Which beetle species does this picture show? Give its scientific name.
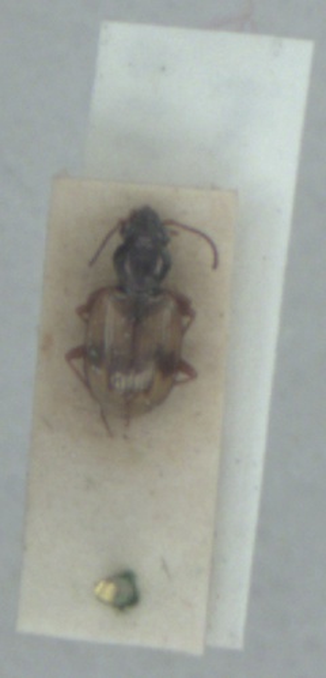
Bembidion pallidipenne
